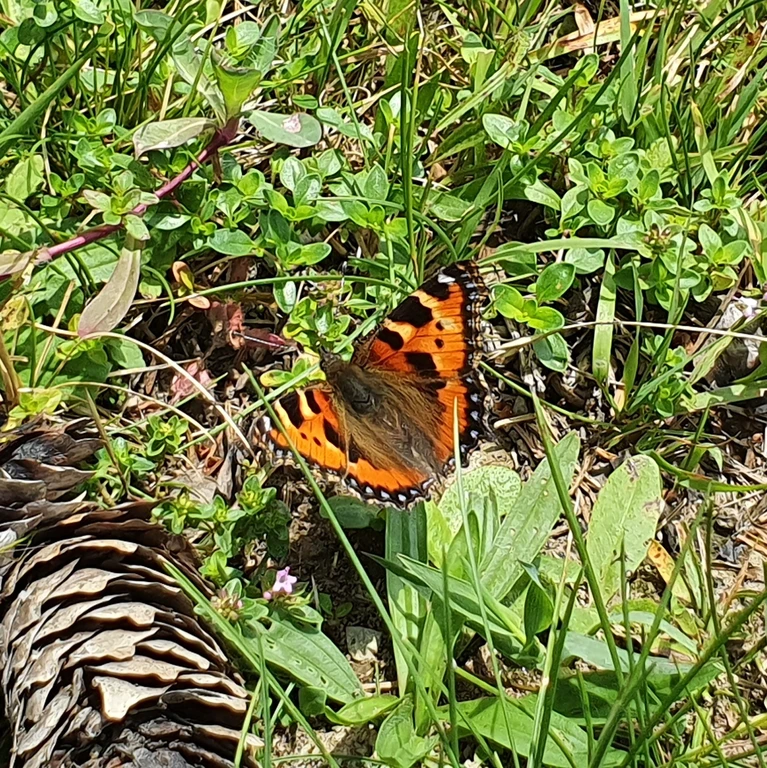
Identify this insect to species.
Aglais urticae
